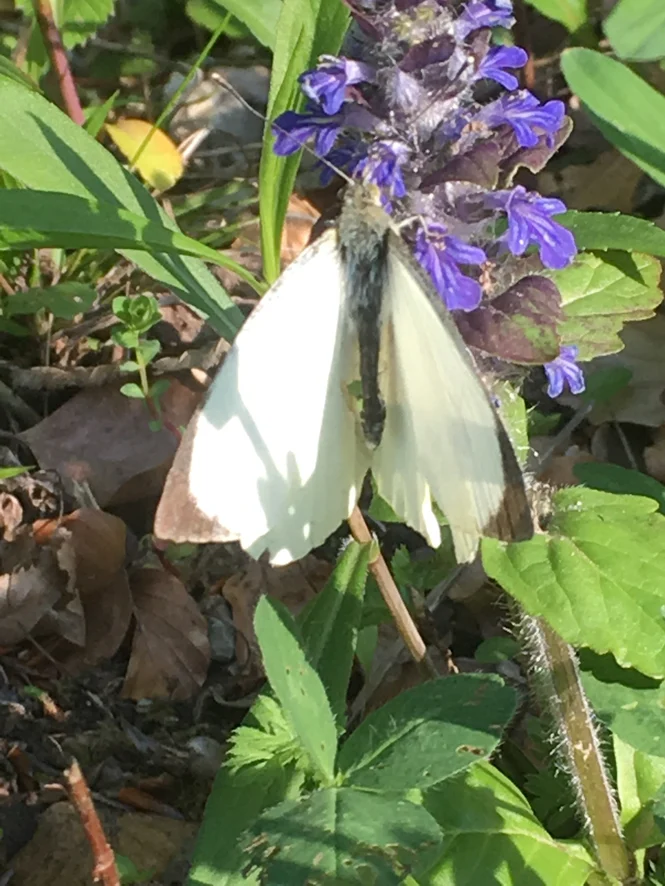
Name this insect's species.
Pieris brassicae
